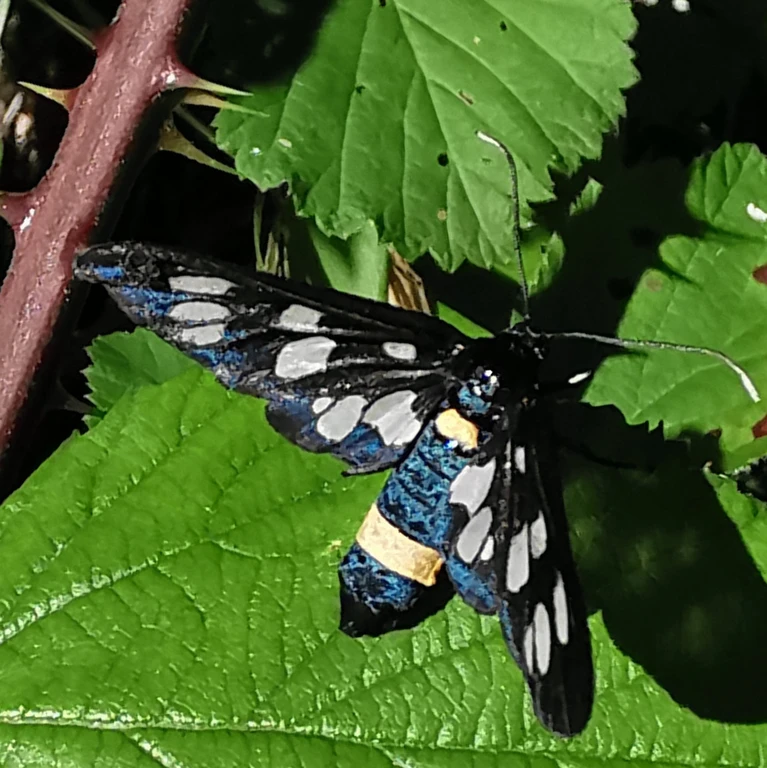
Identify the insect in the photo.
Amata phegea
